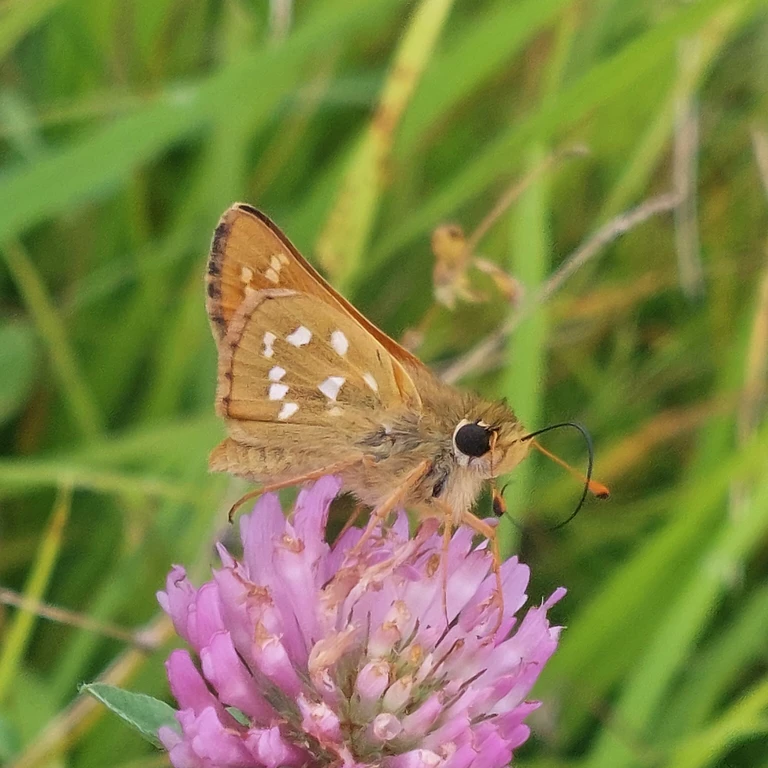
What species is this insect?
Hesperia comma
